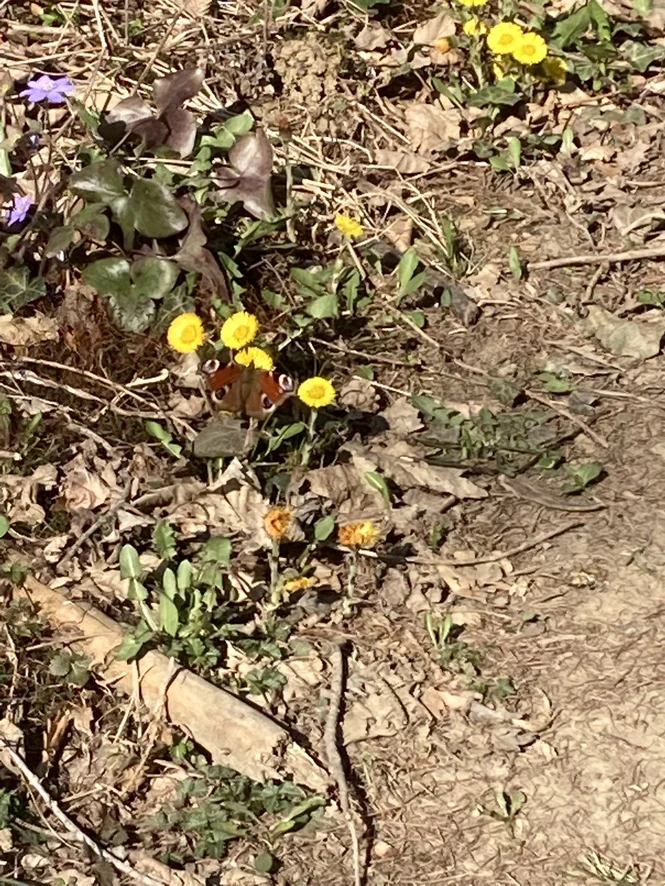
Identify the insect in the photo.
Aglais io
